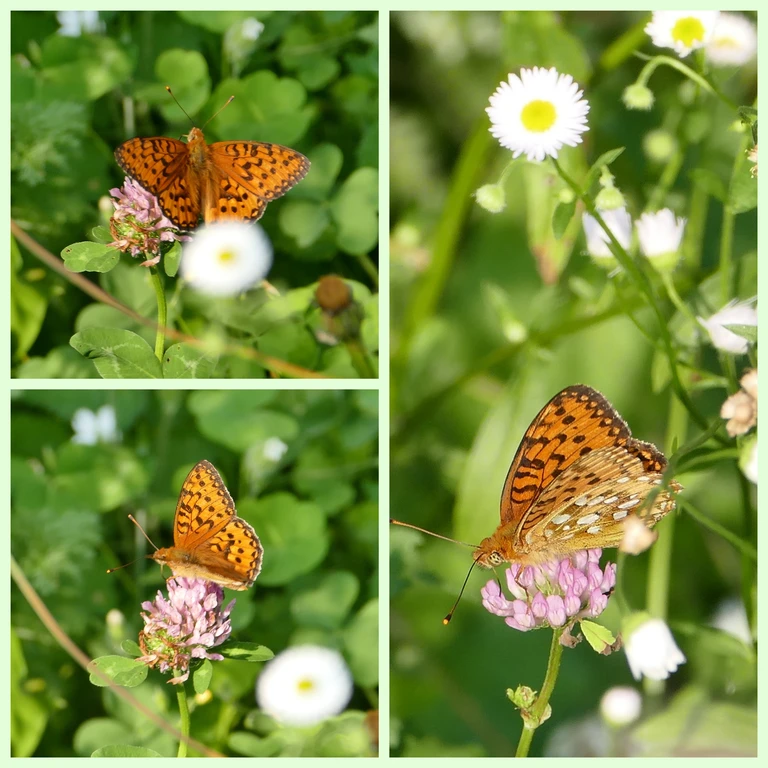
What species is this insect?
Speyeria aglaja
